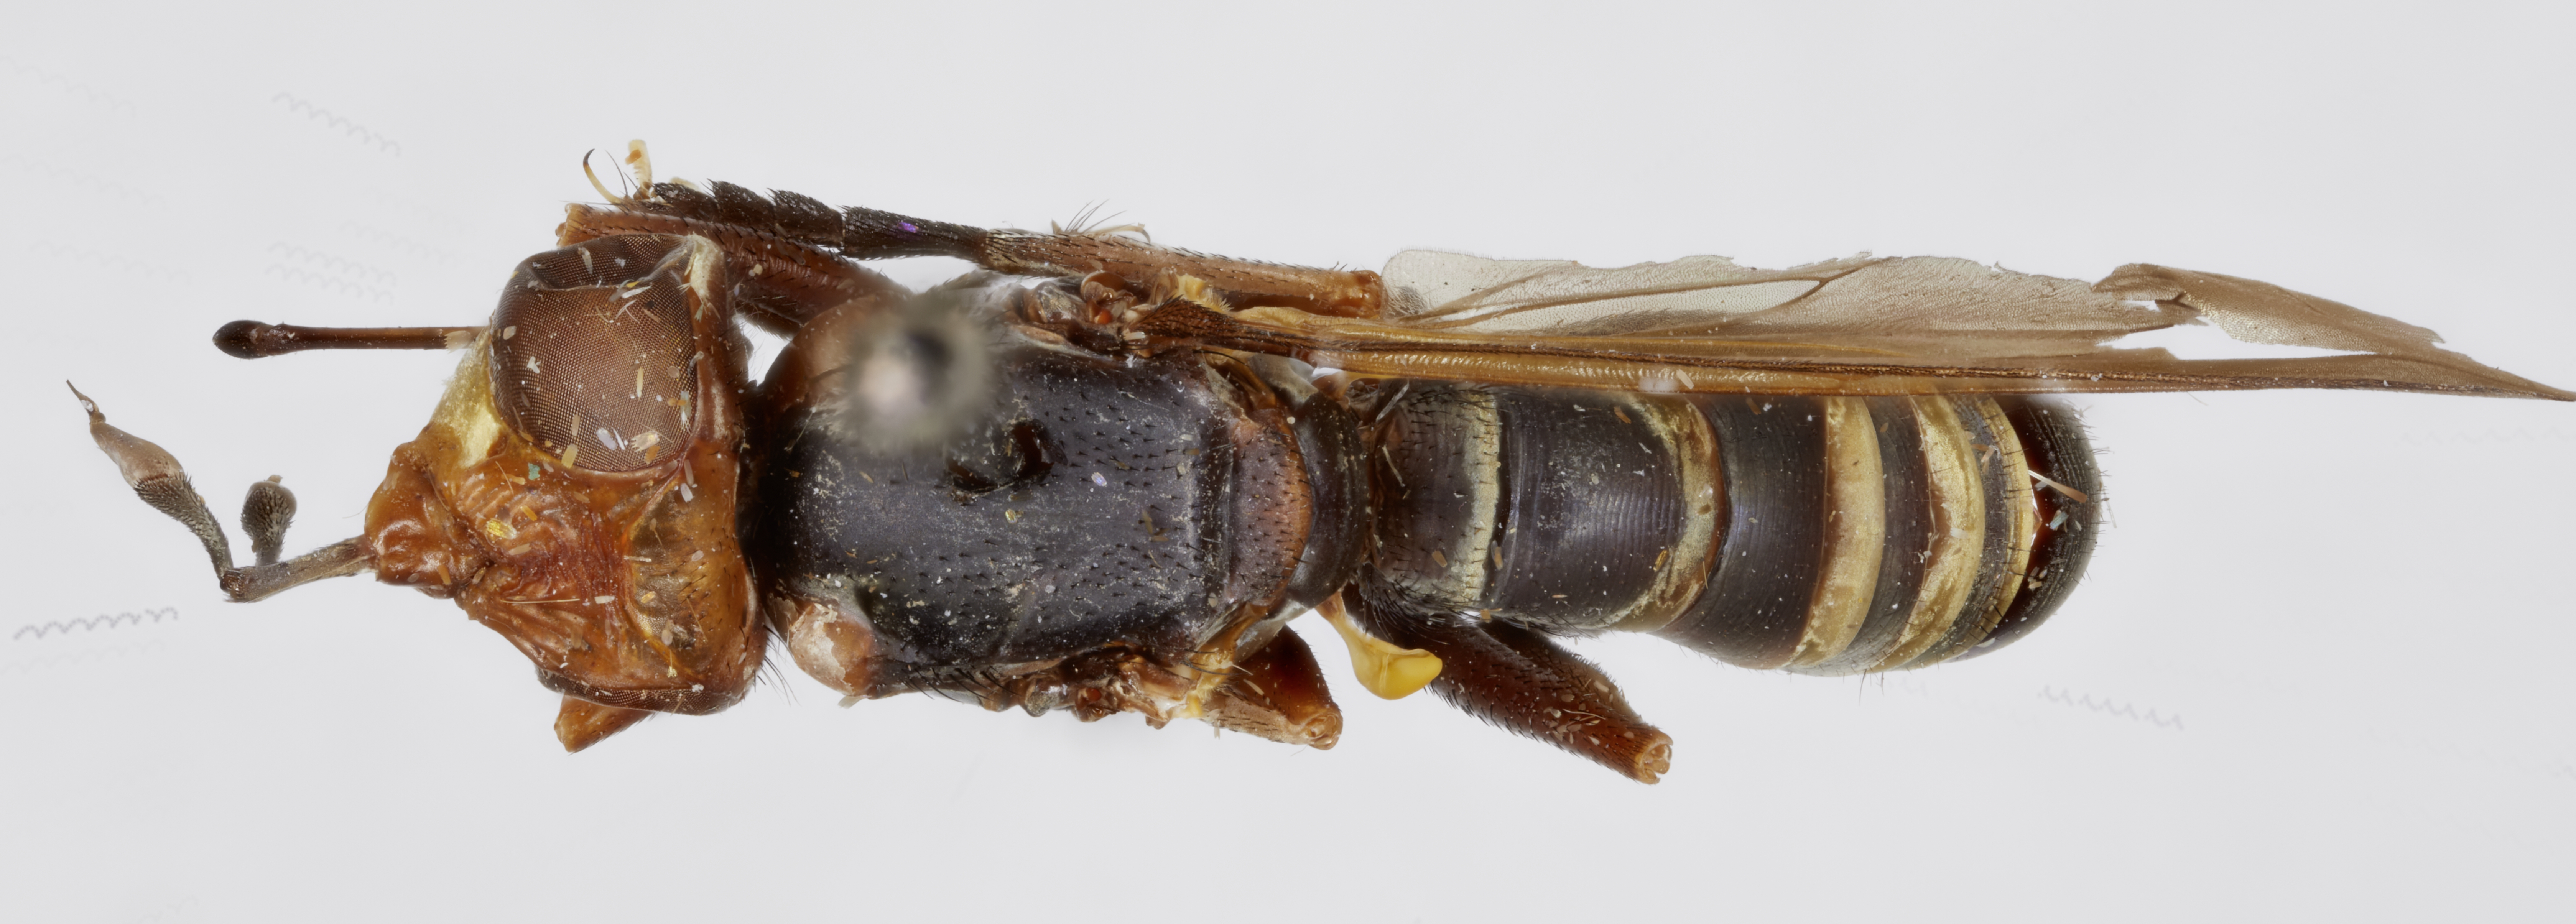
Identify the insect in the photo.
Conops szechwanensis
